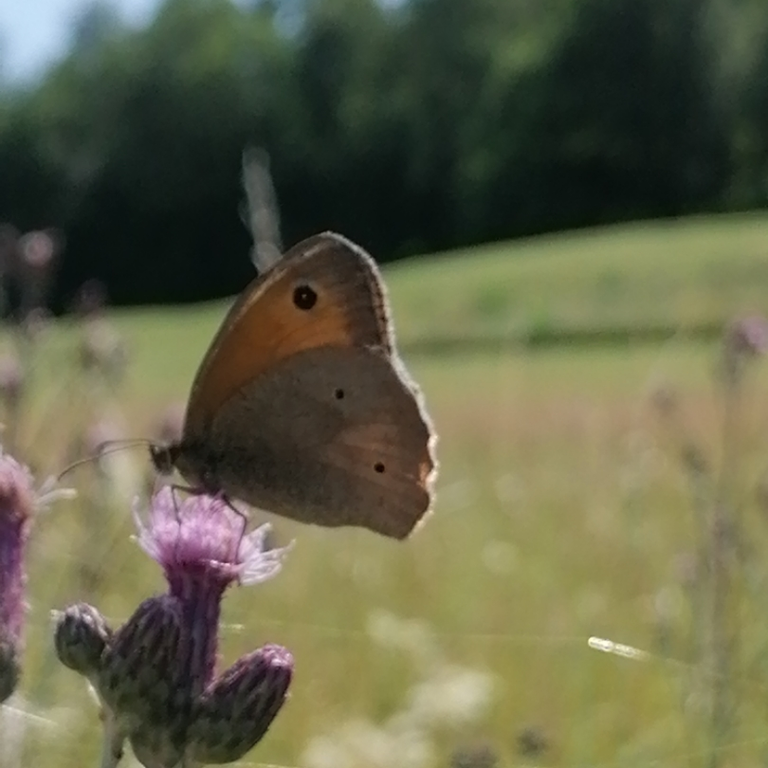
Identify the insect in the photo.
Maniola jurtina
